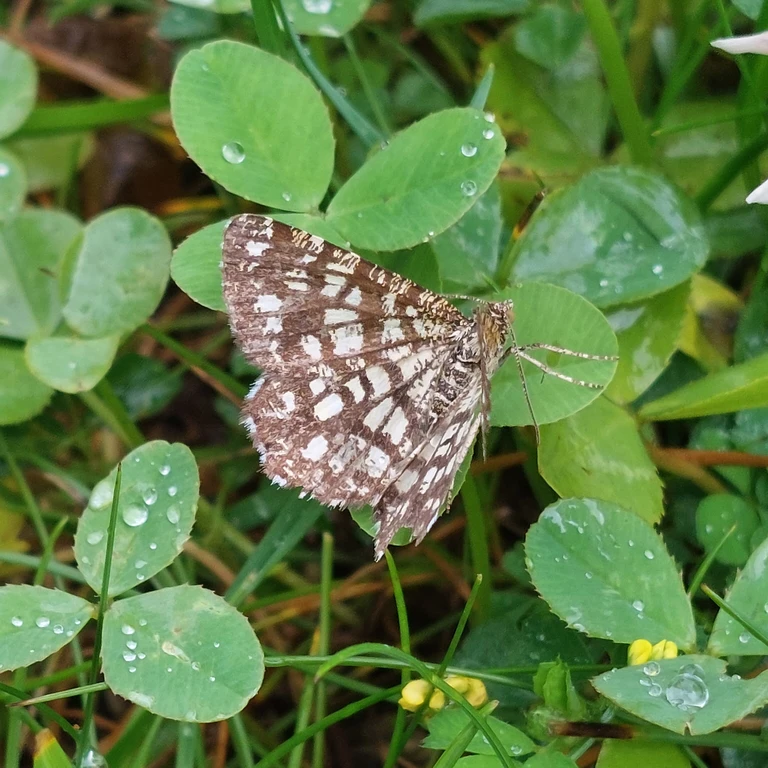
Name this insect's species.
Chiasmia clathrata
